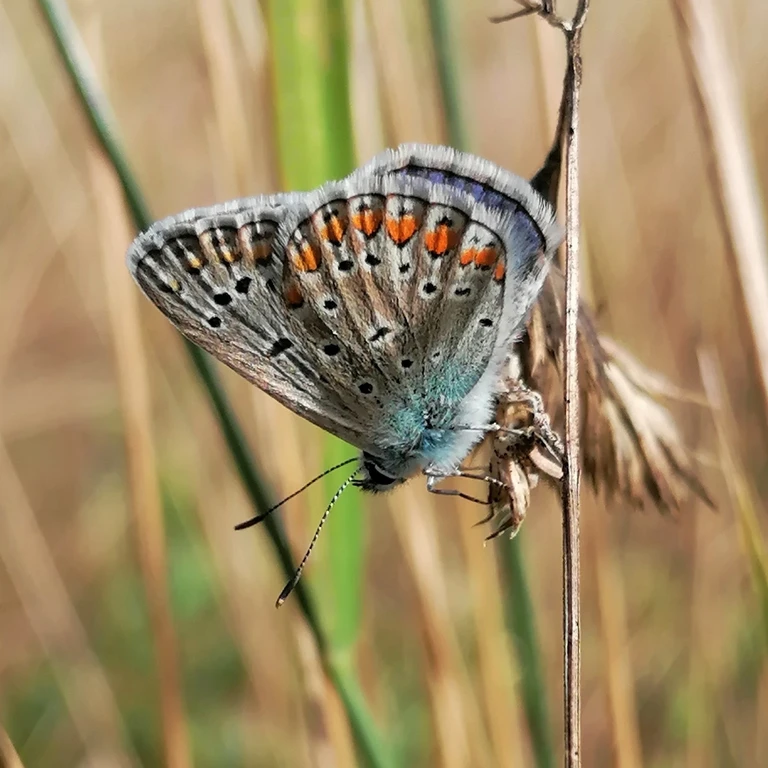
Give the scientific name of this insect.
Polyommatus icarus
